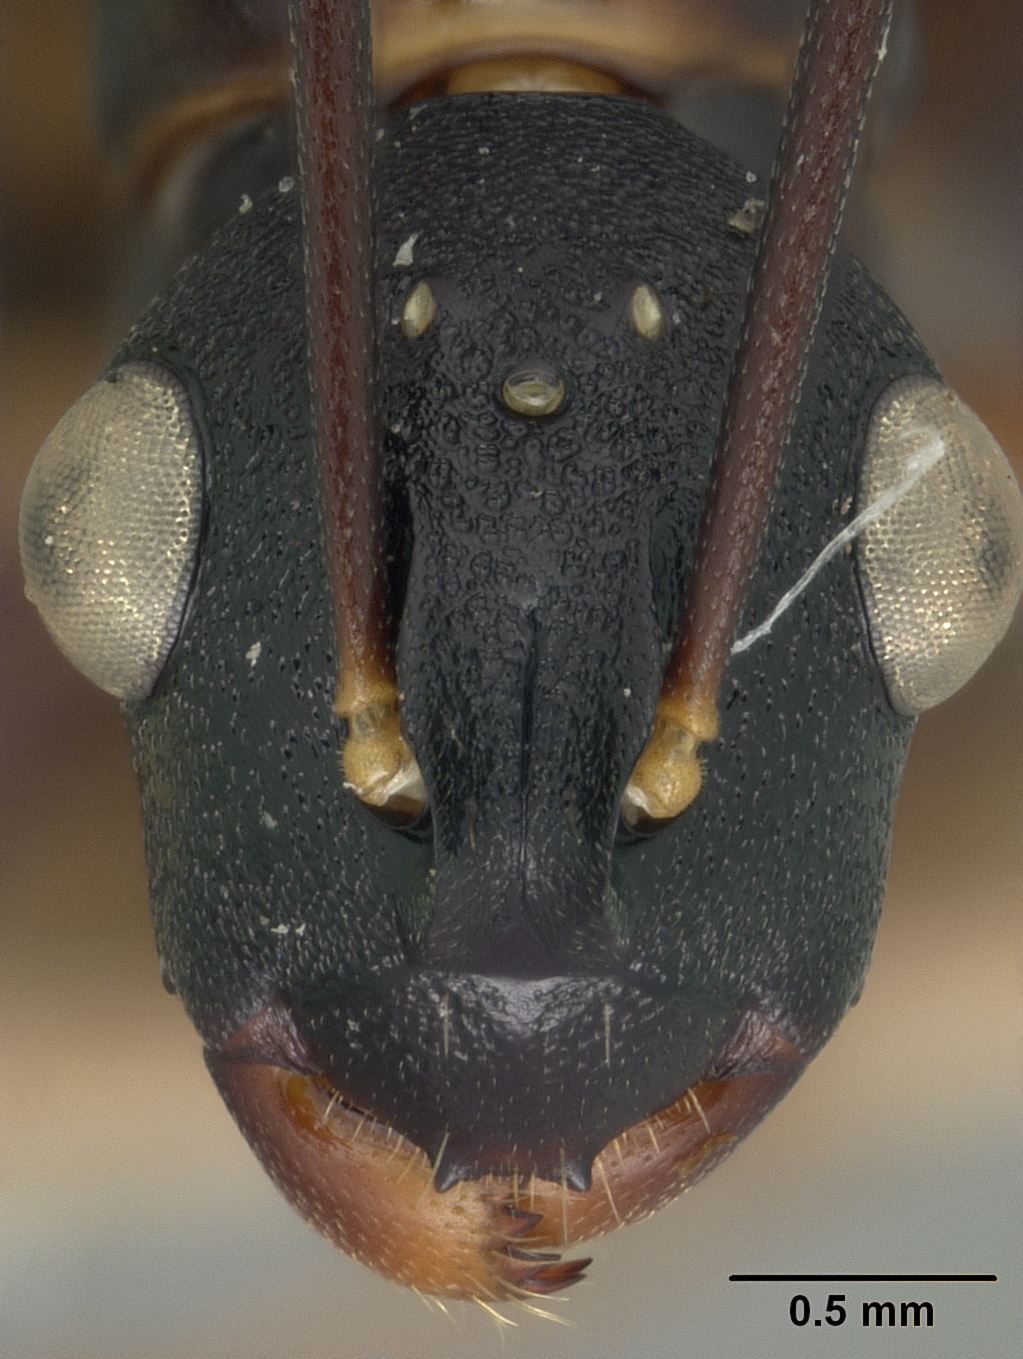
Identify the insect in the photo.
Polyrhachis osae
